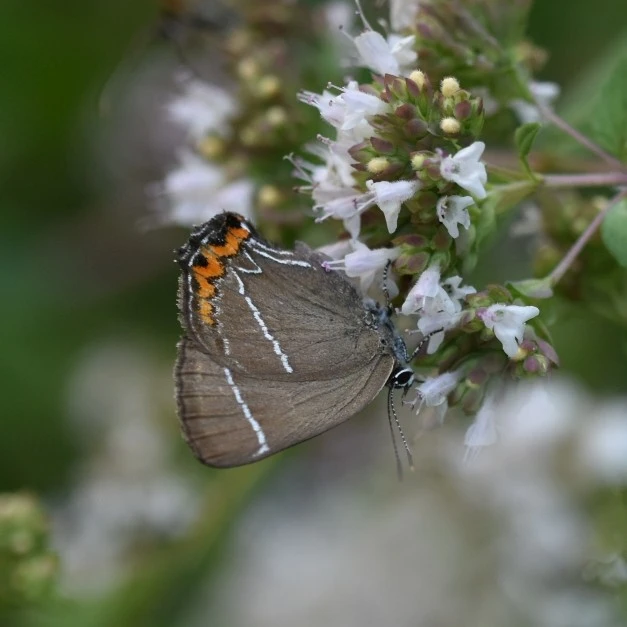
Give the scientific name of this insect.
Satyrium w-album
